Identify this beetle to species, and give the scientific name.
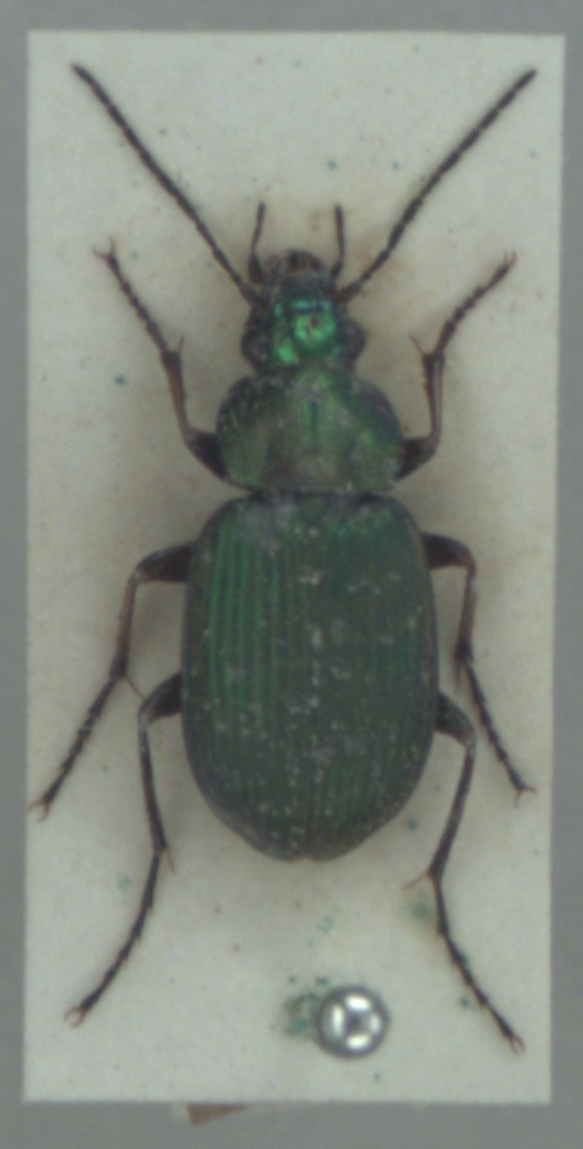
Chlaenius nigricornis
